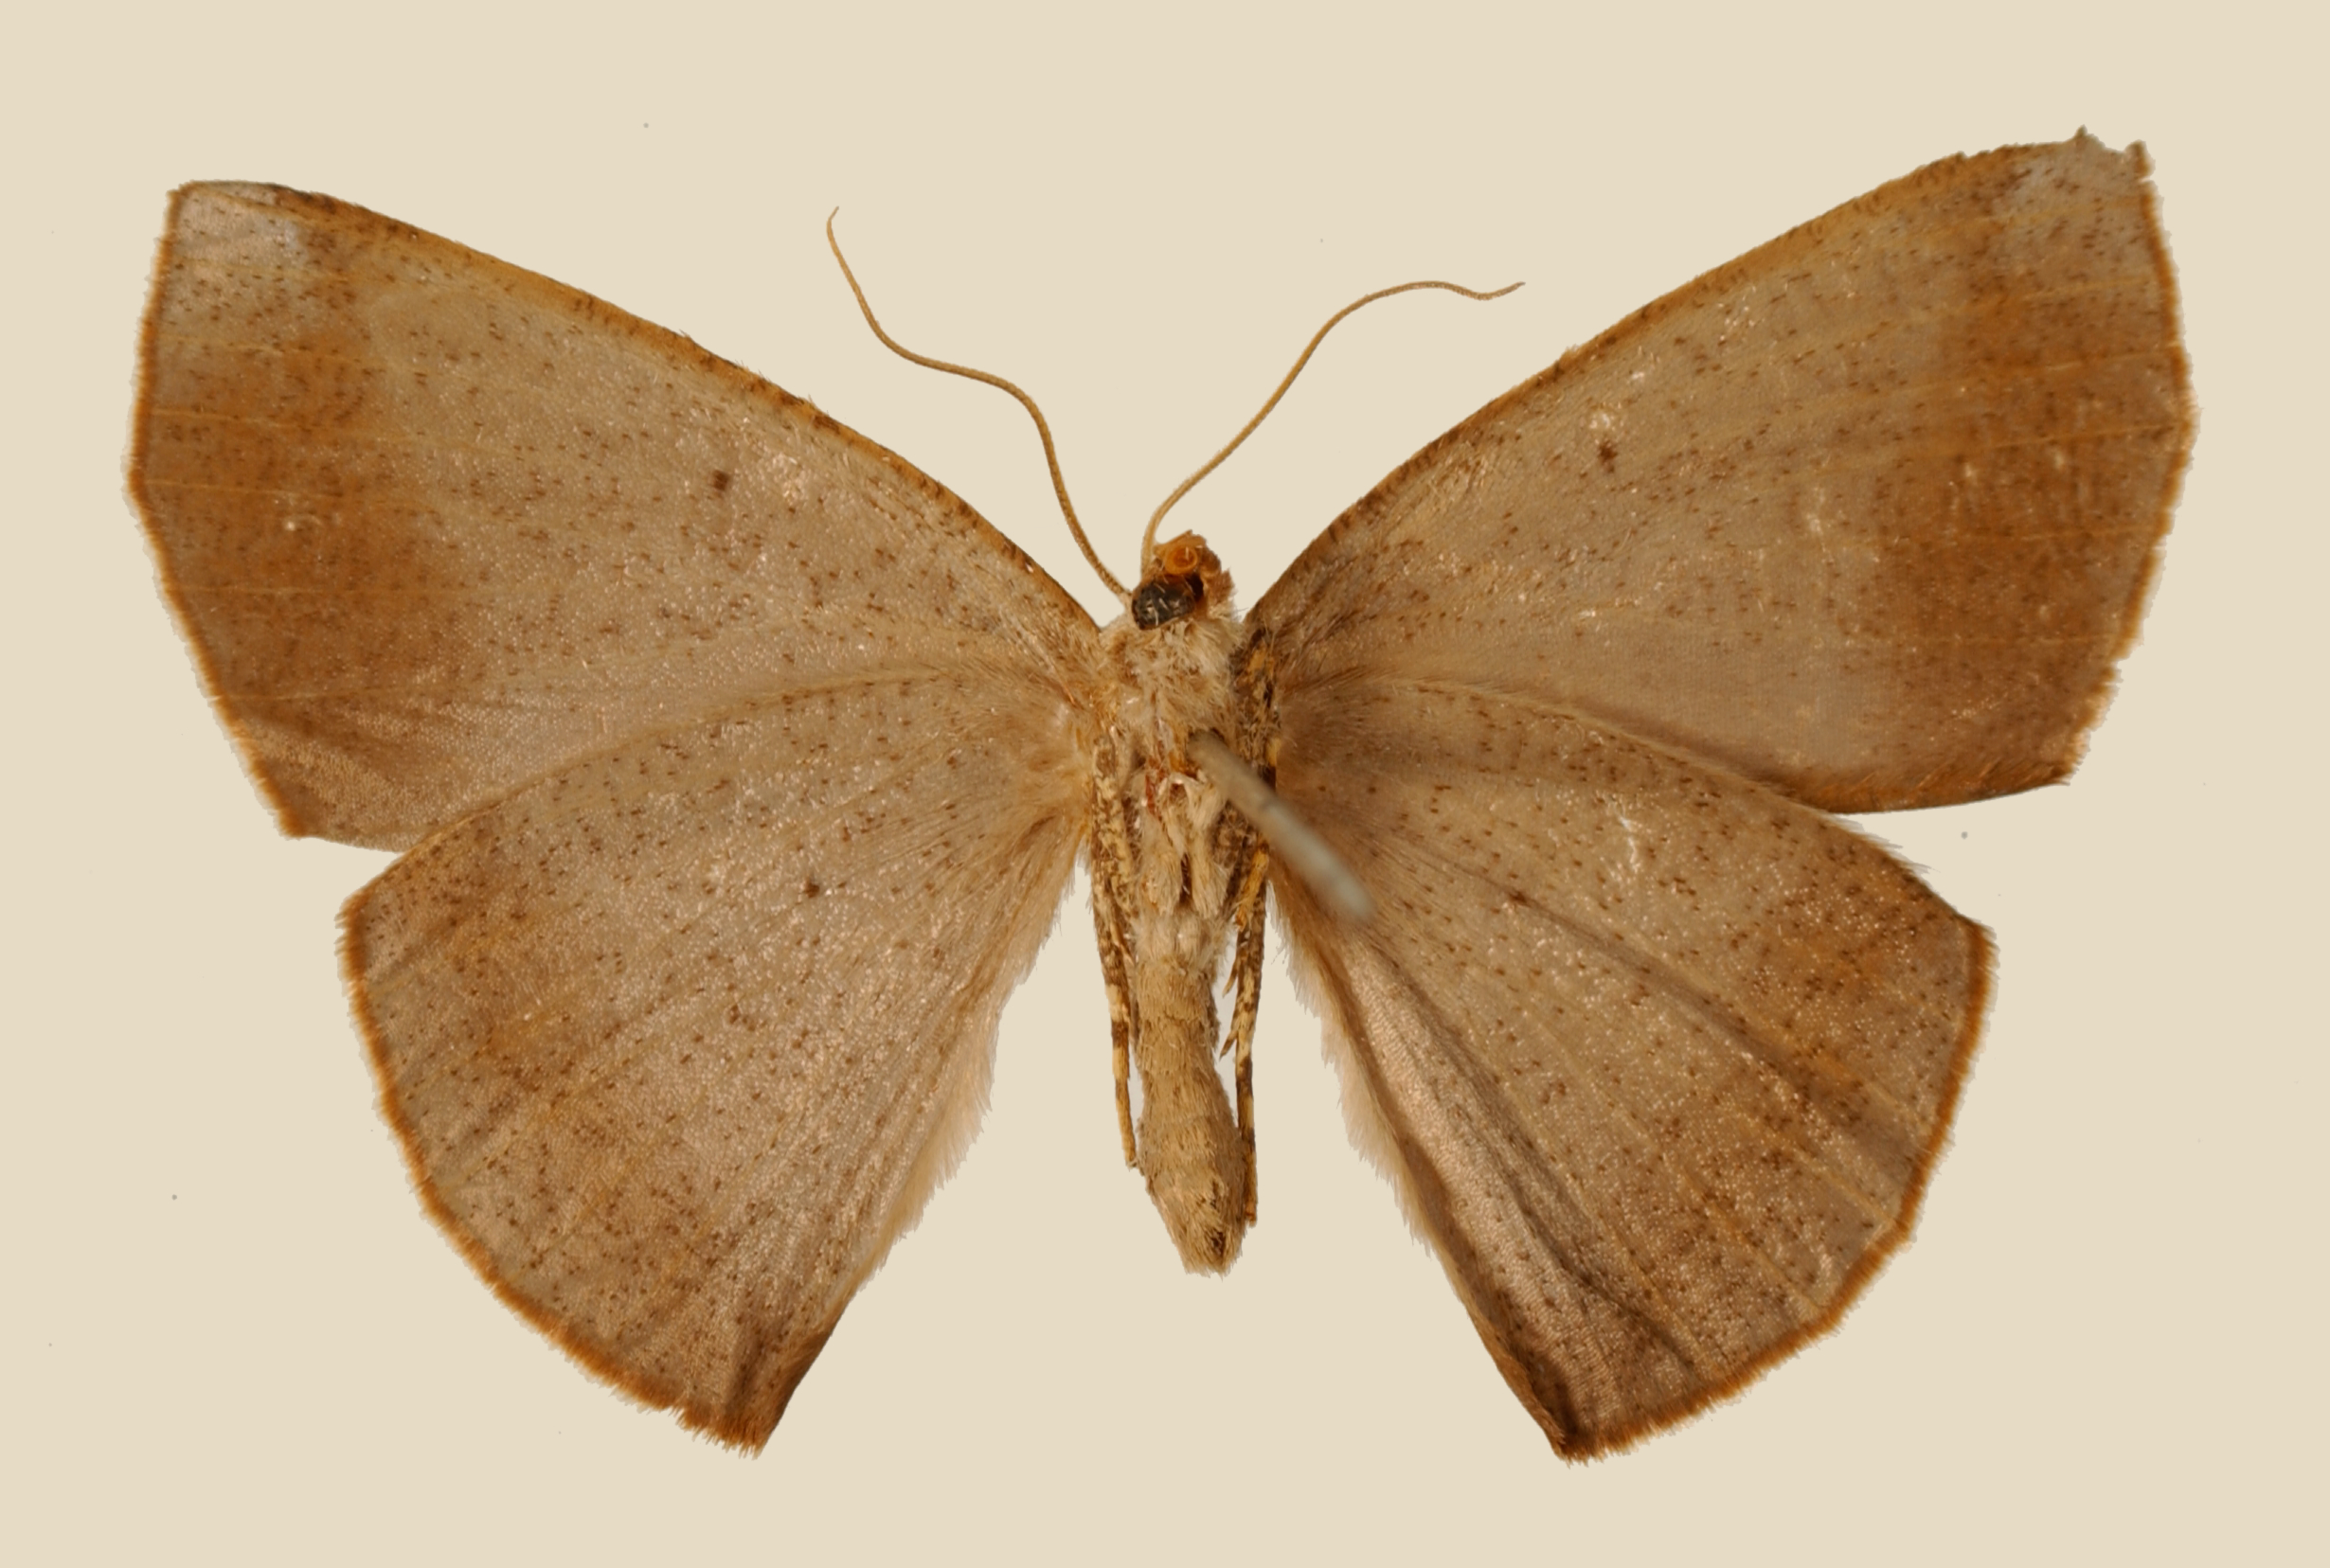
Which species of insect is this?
Polla optimaria
